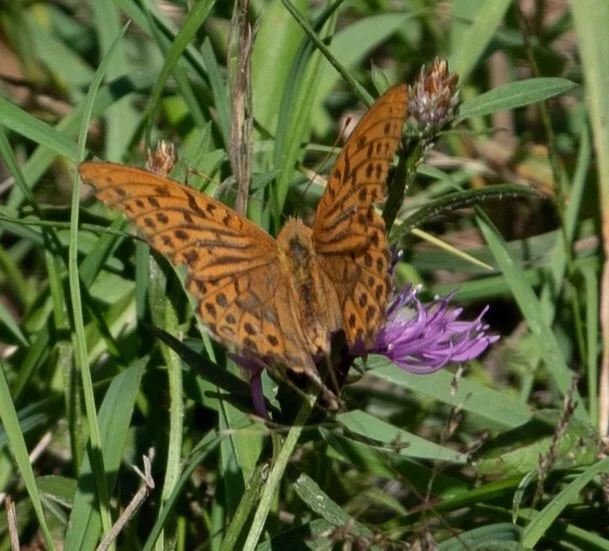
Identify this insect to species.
Argynnis paphia
